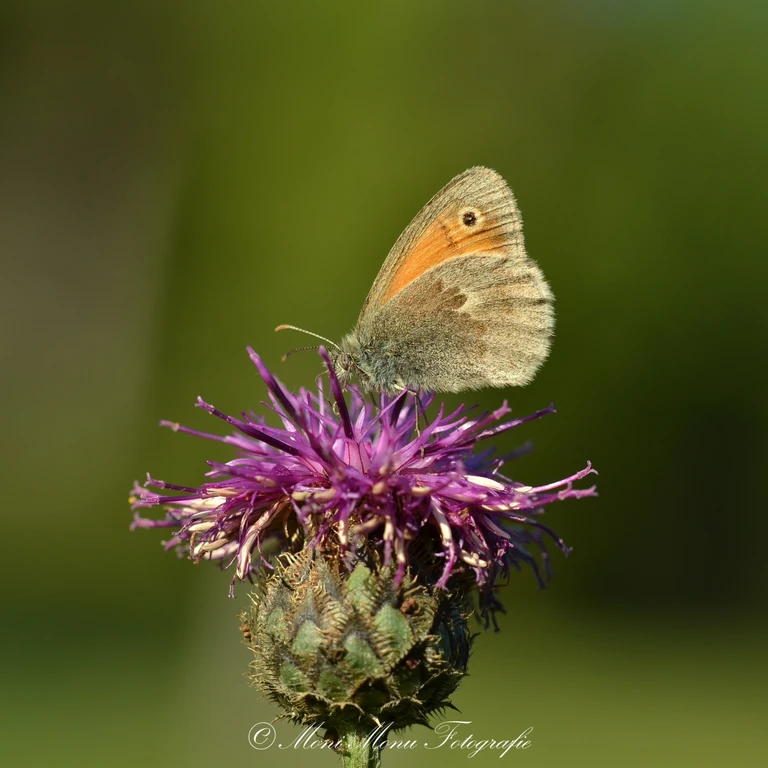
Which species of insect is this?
Coenonympha pamphilus
